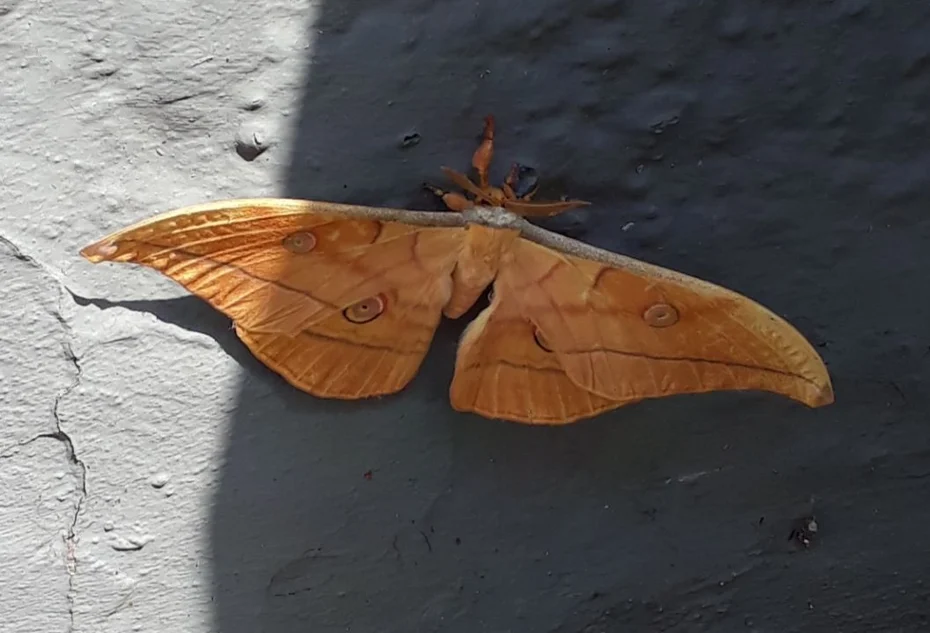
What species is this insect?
Antheraea yamamai
